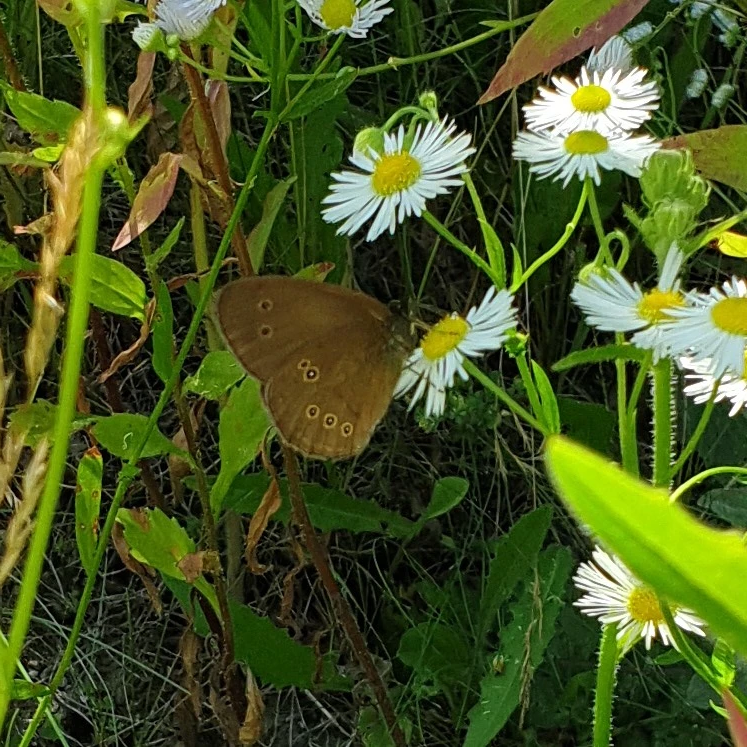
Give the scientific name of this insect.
Aphantopus hyperantus
